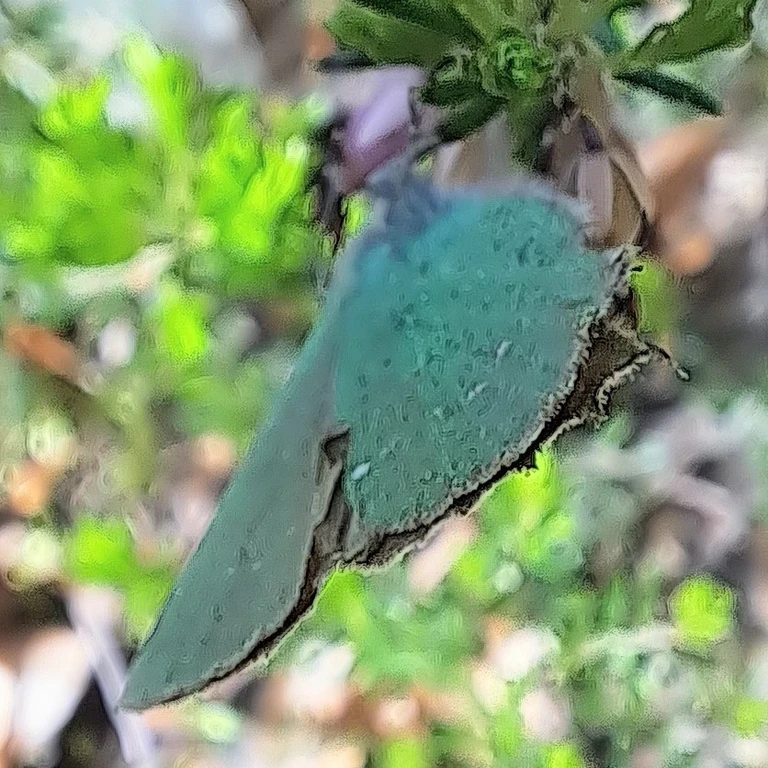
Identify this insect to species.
Callophrys rubi
